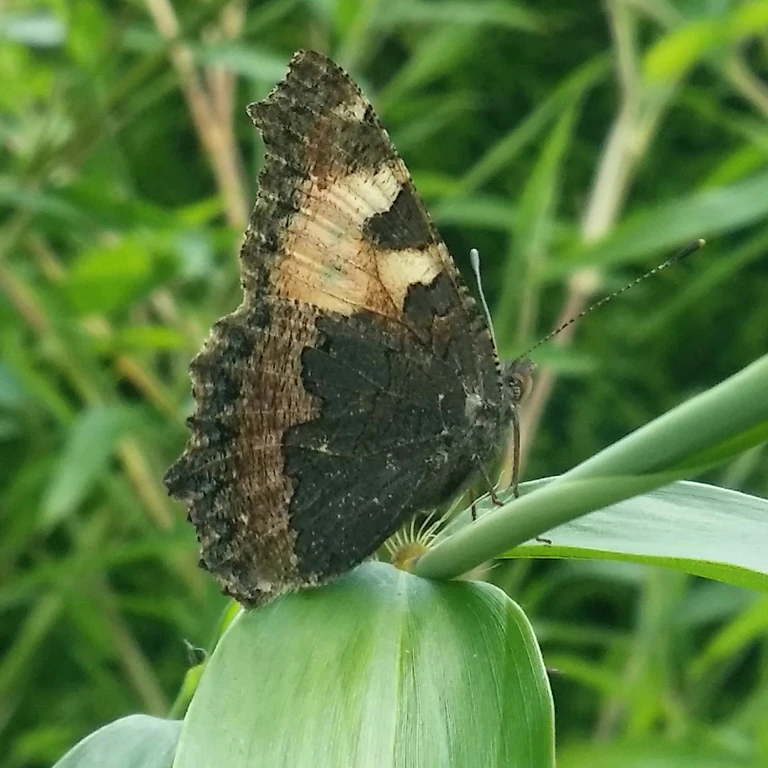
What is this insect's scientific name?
Aglais urticae
